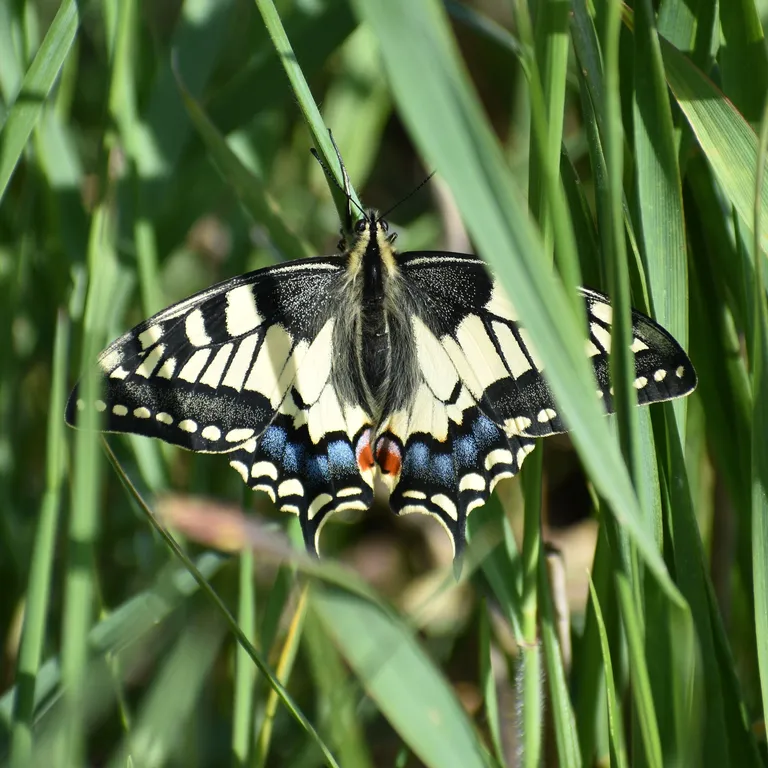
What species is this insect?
Papilio machaon
